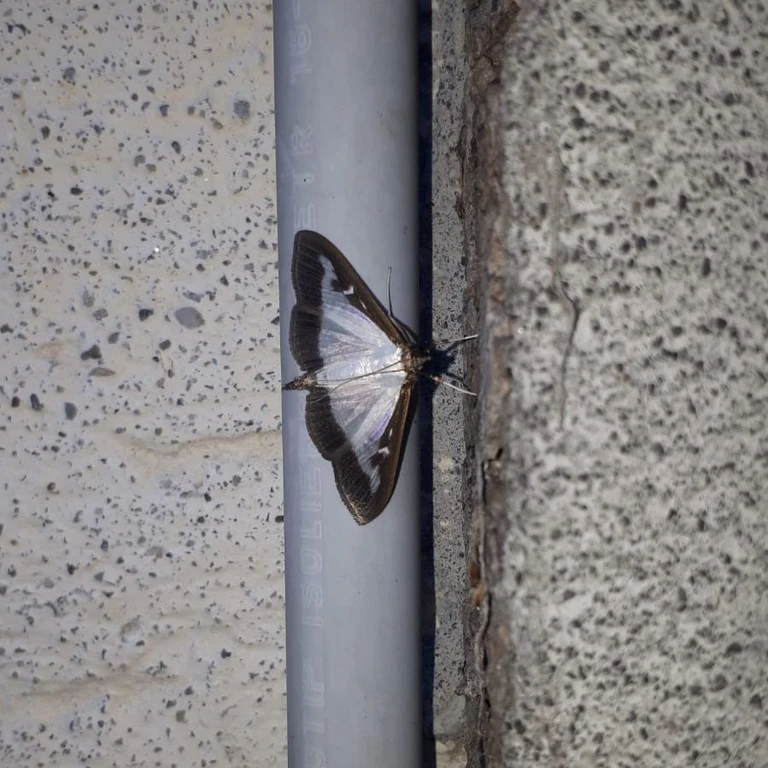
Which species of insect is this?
Cydalima perspectalis
